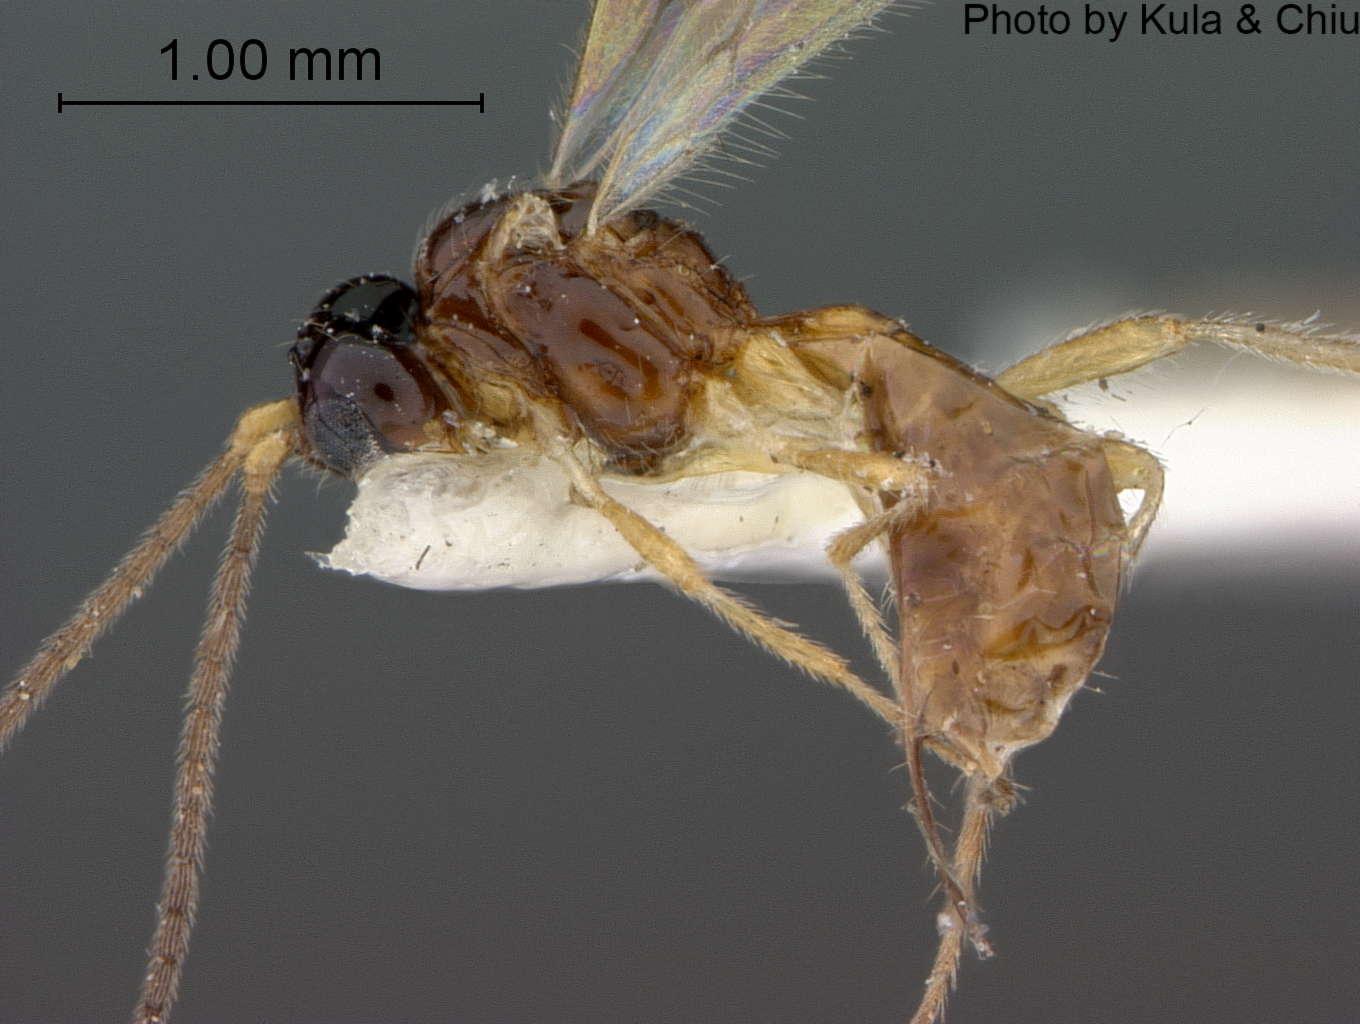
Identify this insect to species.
Aspilota clayensis
